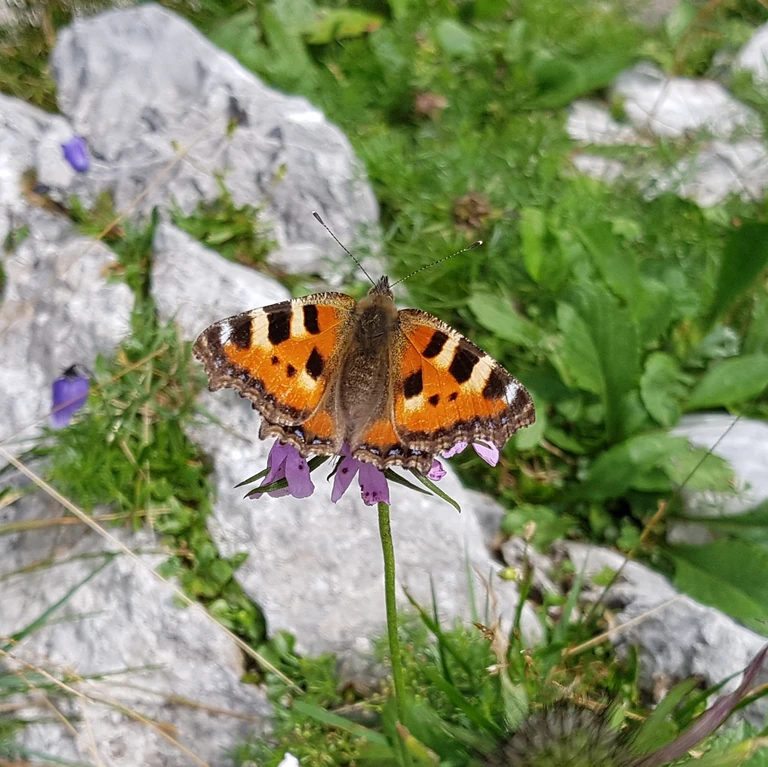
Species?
Aglais urticae
